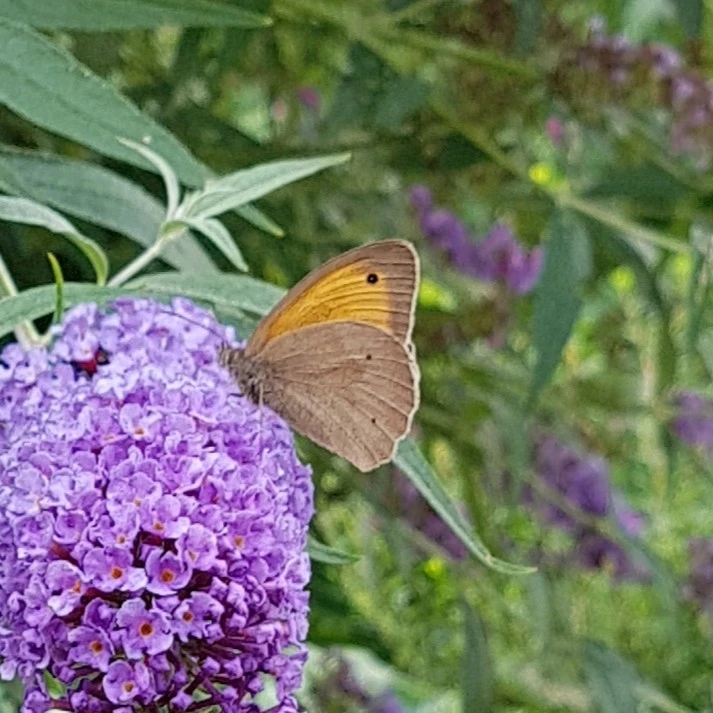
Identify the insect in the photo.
Maniola jurtina
